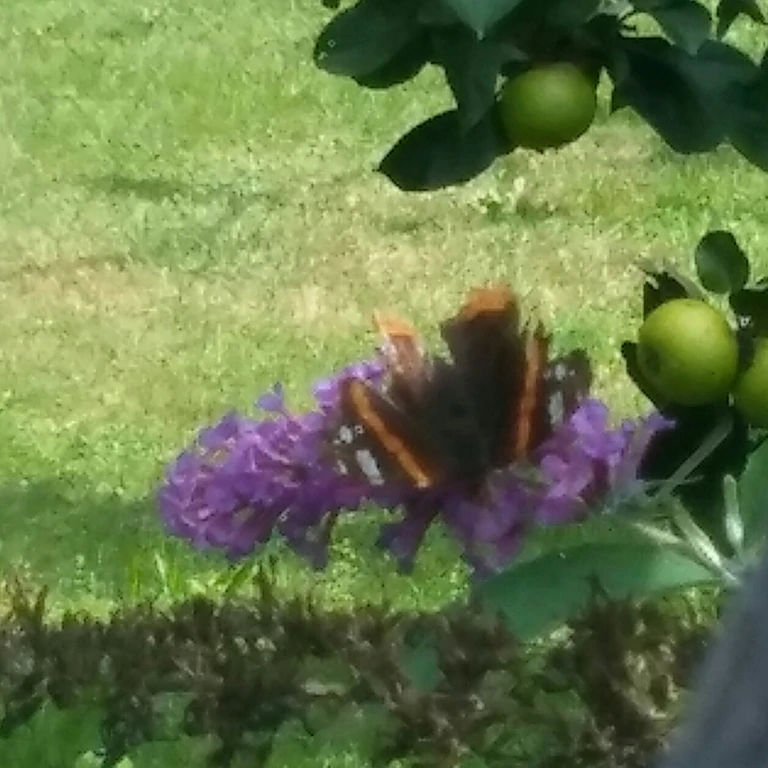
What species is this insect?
Vanessa atalanta
